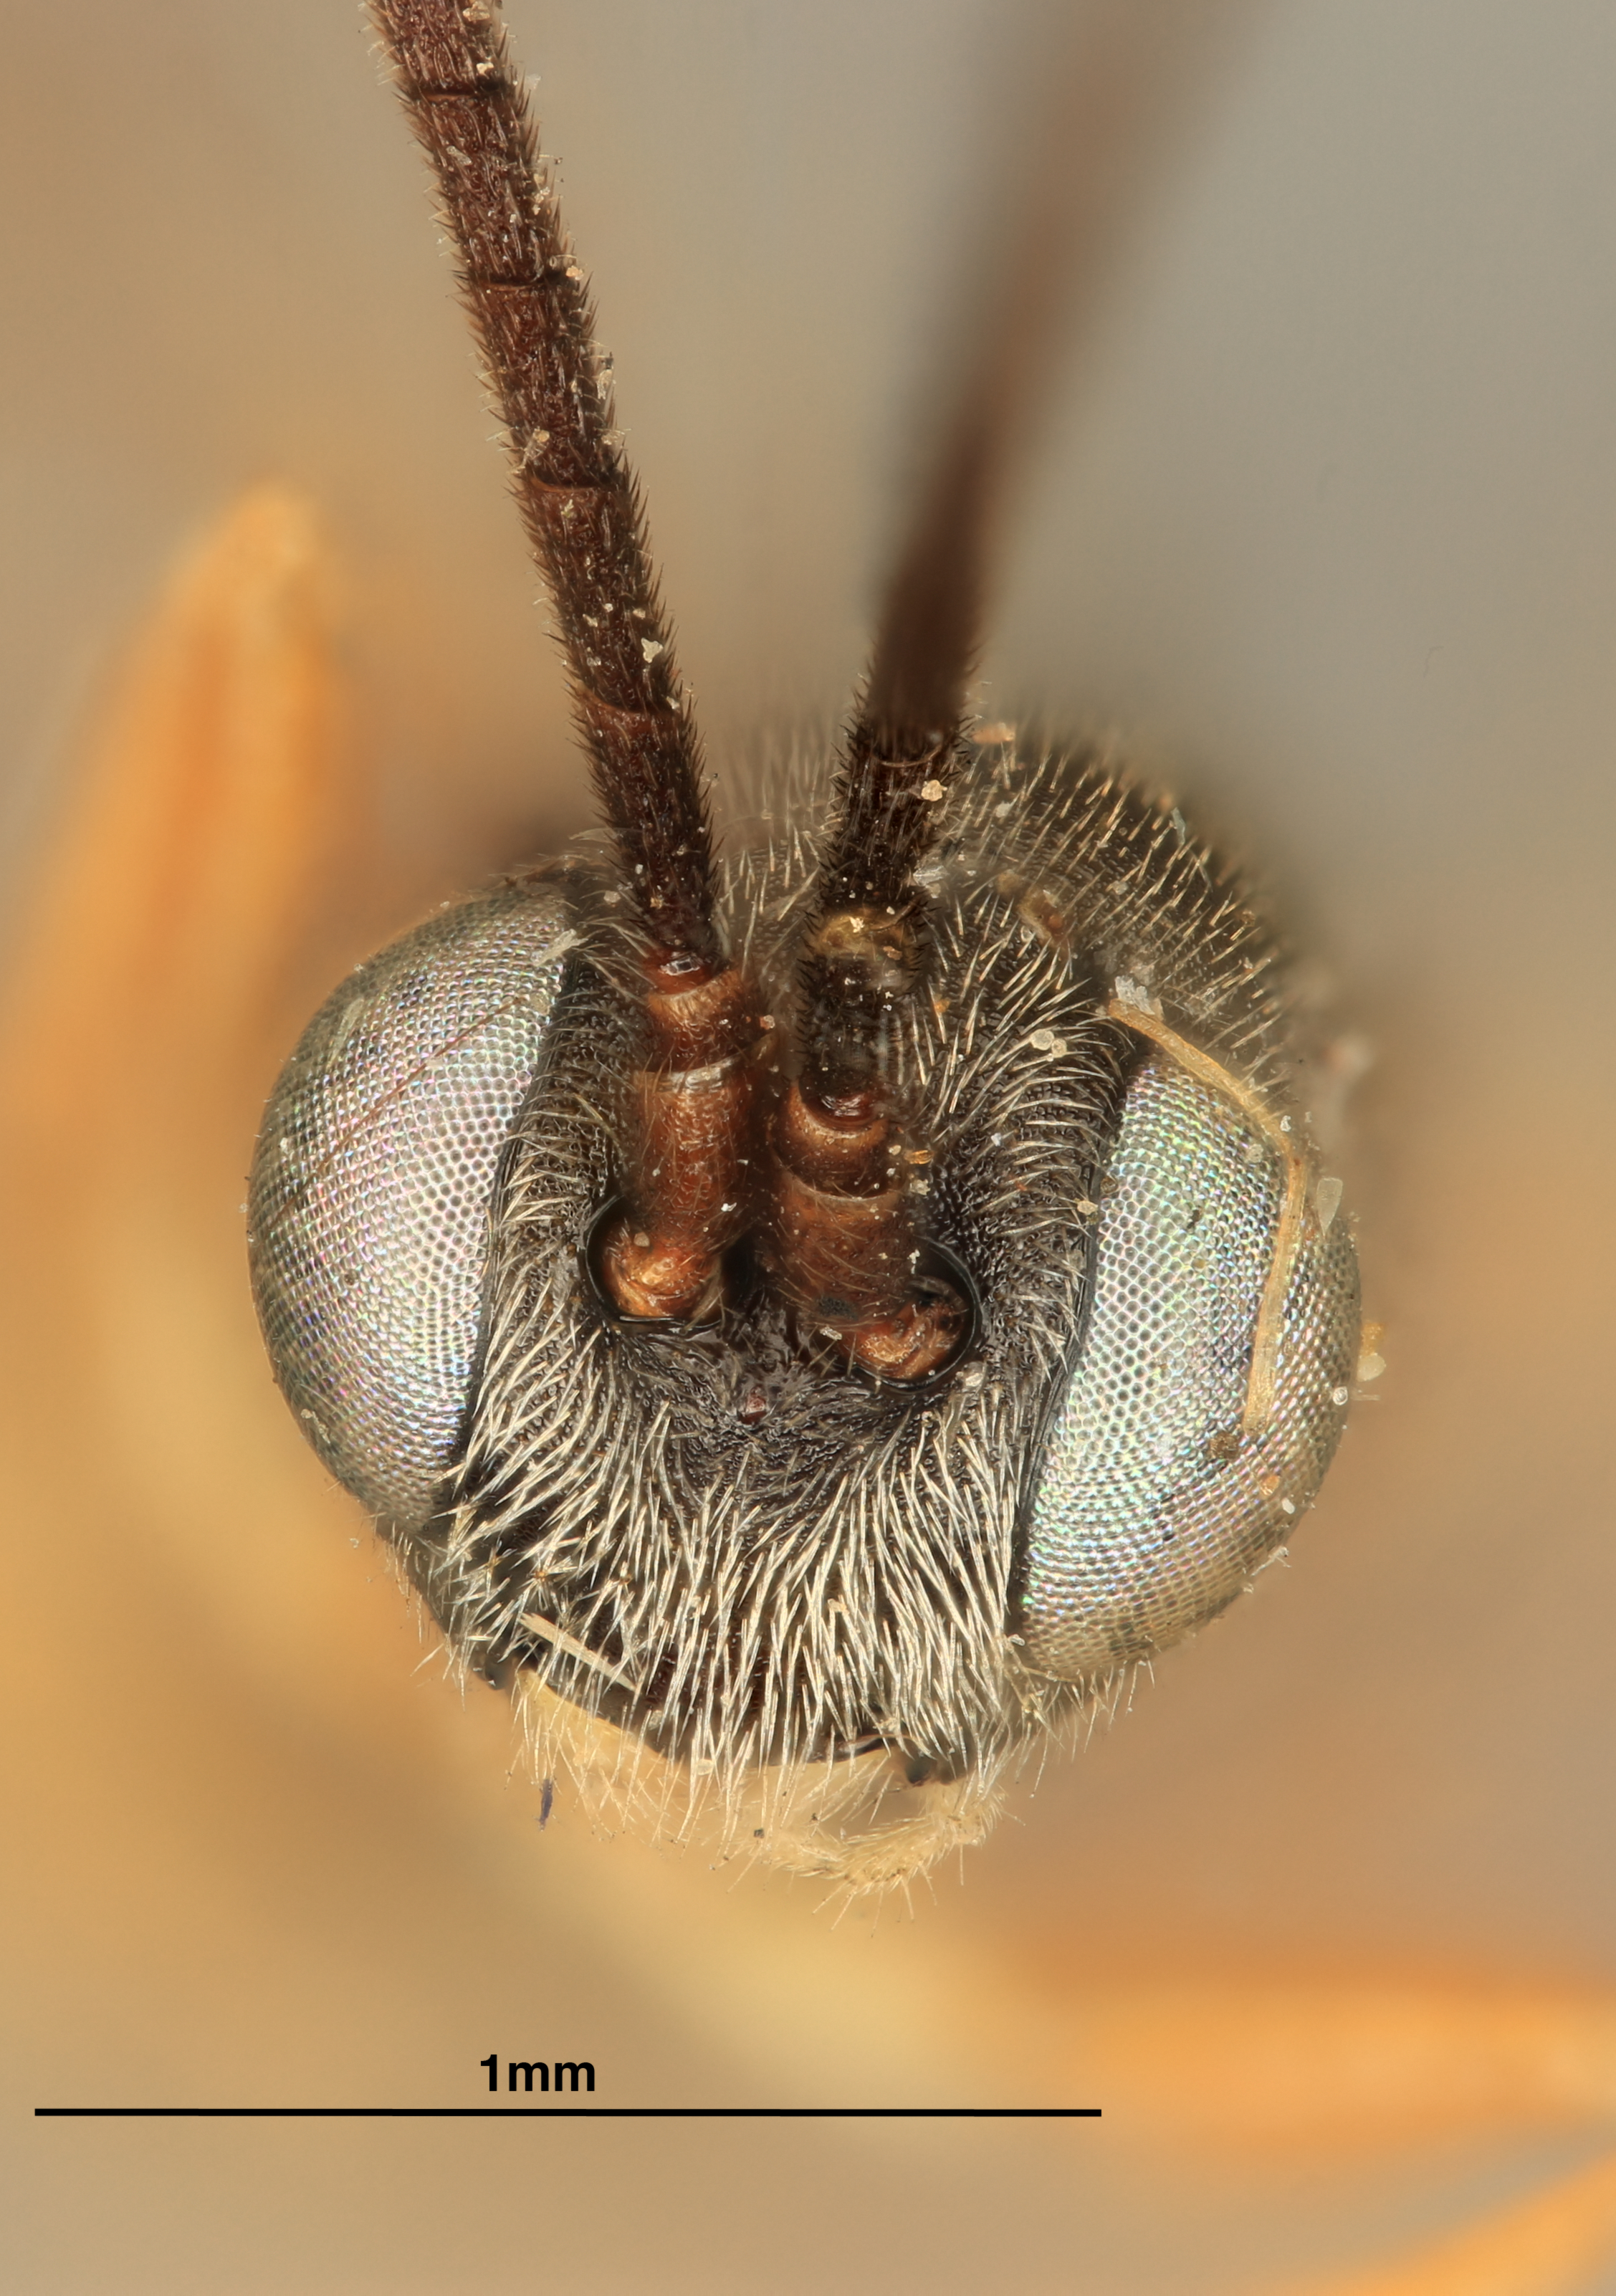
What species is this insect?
Campoplex ruficoxalis
